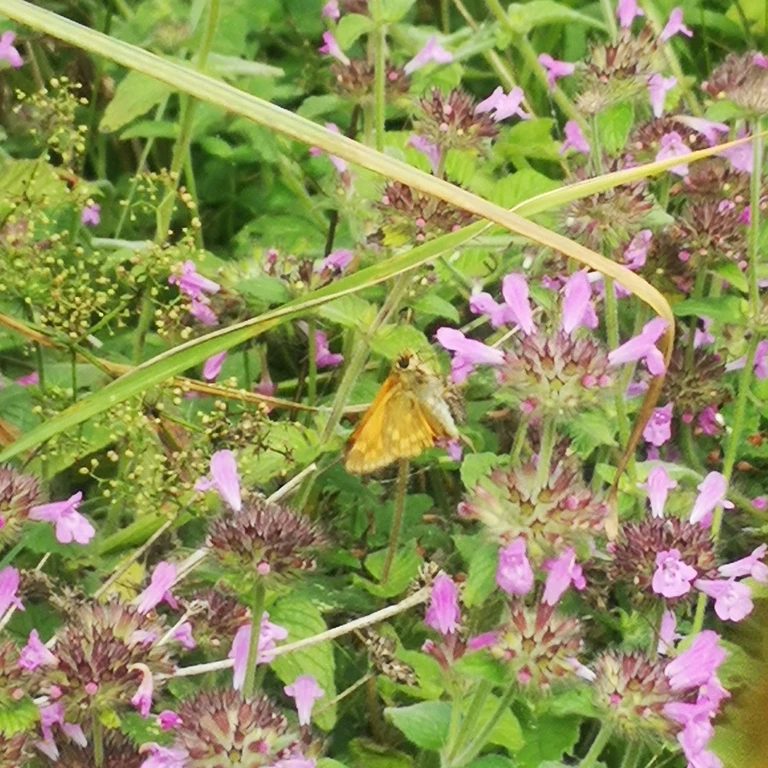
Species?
Ochlodes sylvanus (also Ochlodes venata)
